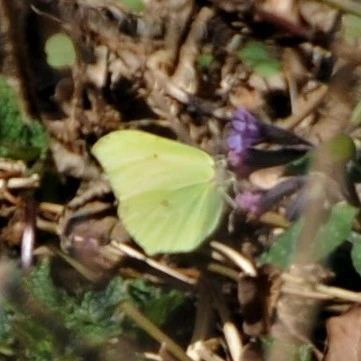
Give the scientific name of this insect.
Gonepteryx rhamni
